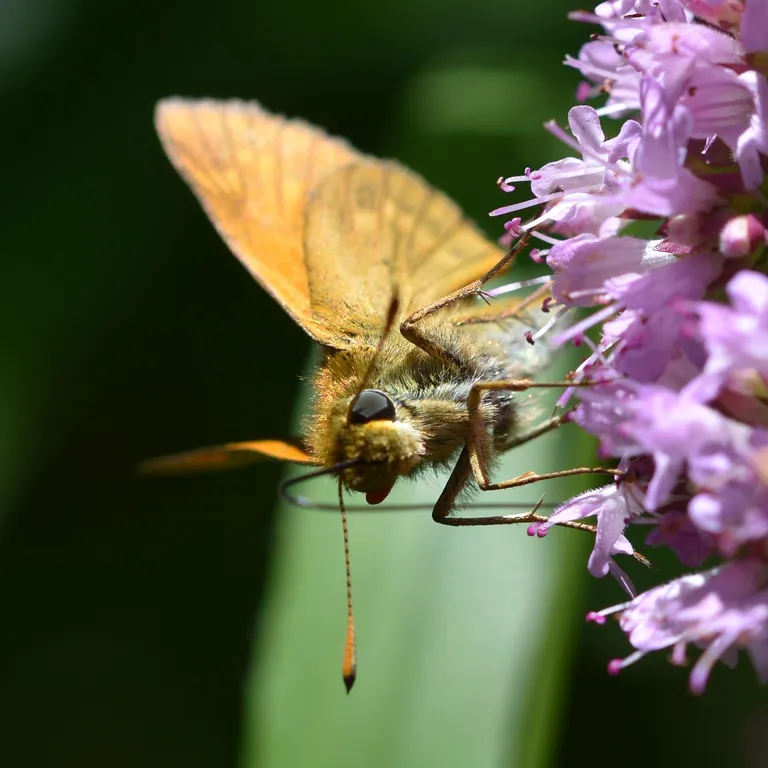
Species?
Ochlodes sylvanus (also Ochlodes venata)
